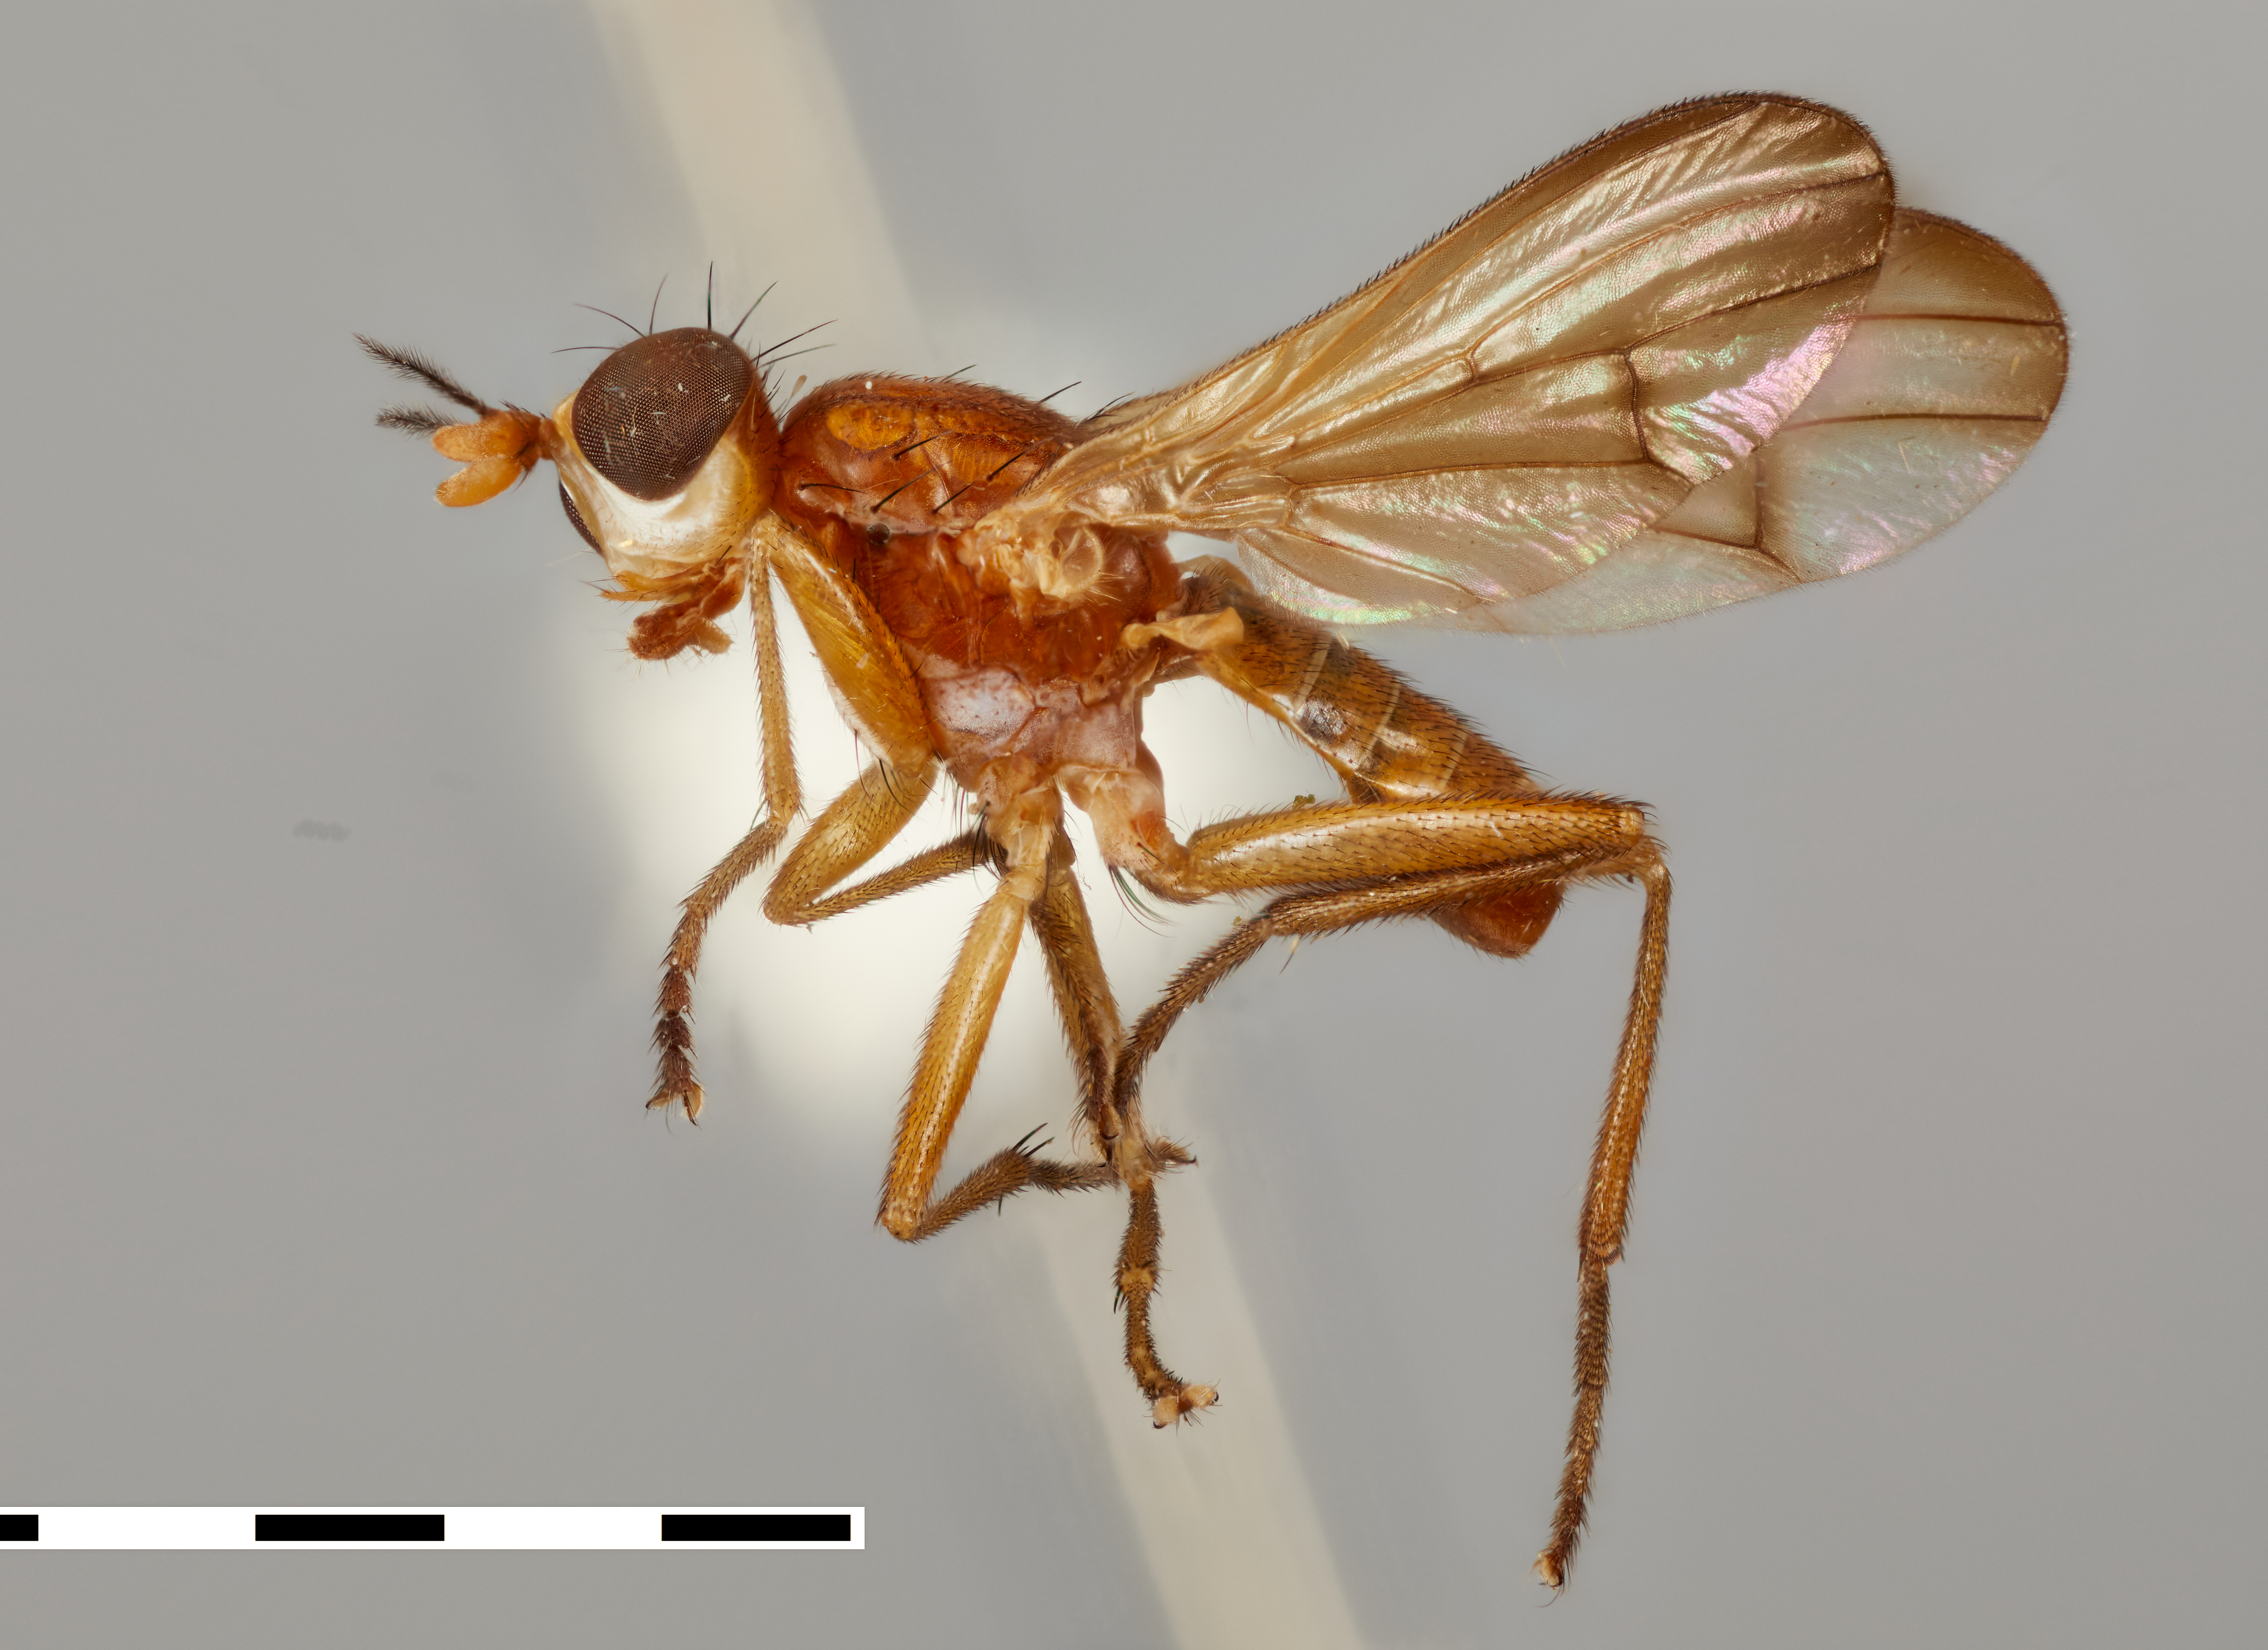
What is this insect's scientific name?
Renocera cressoni
